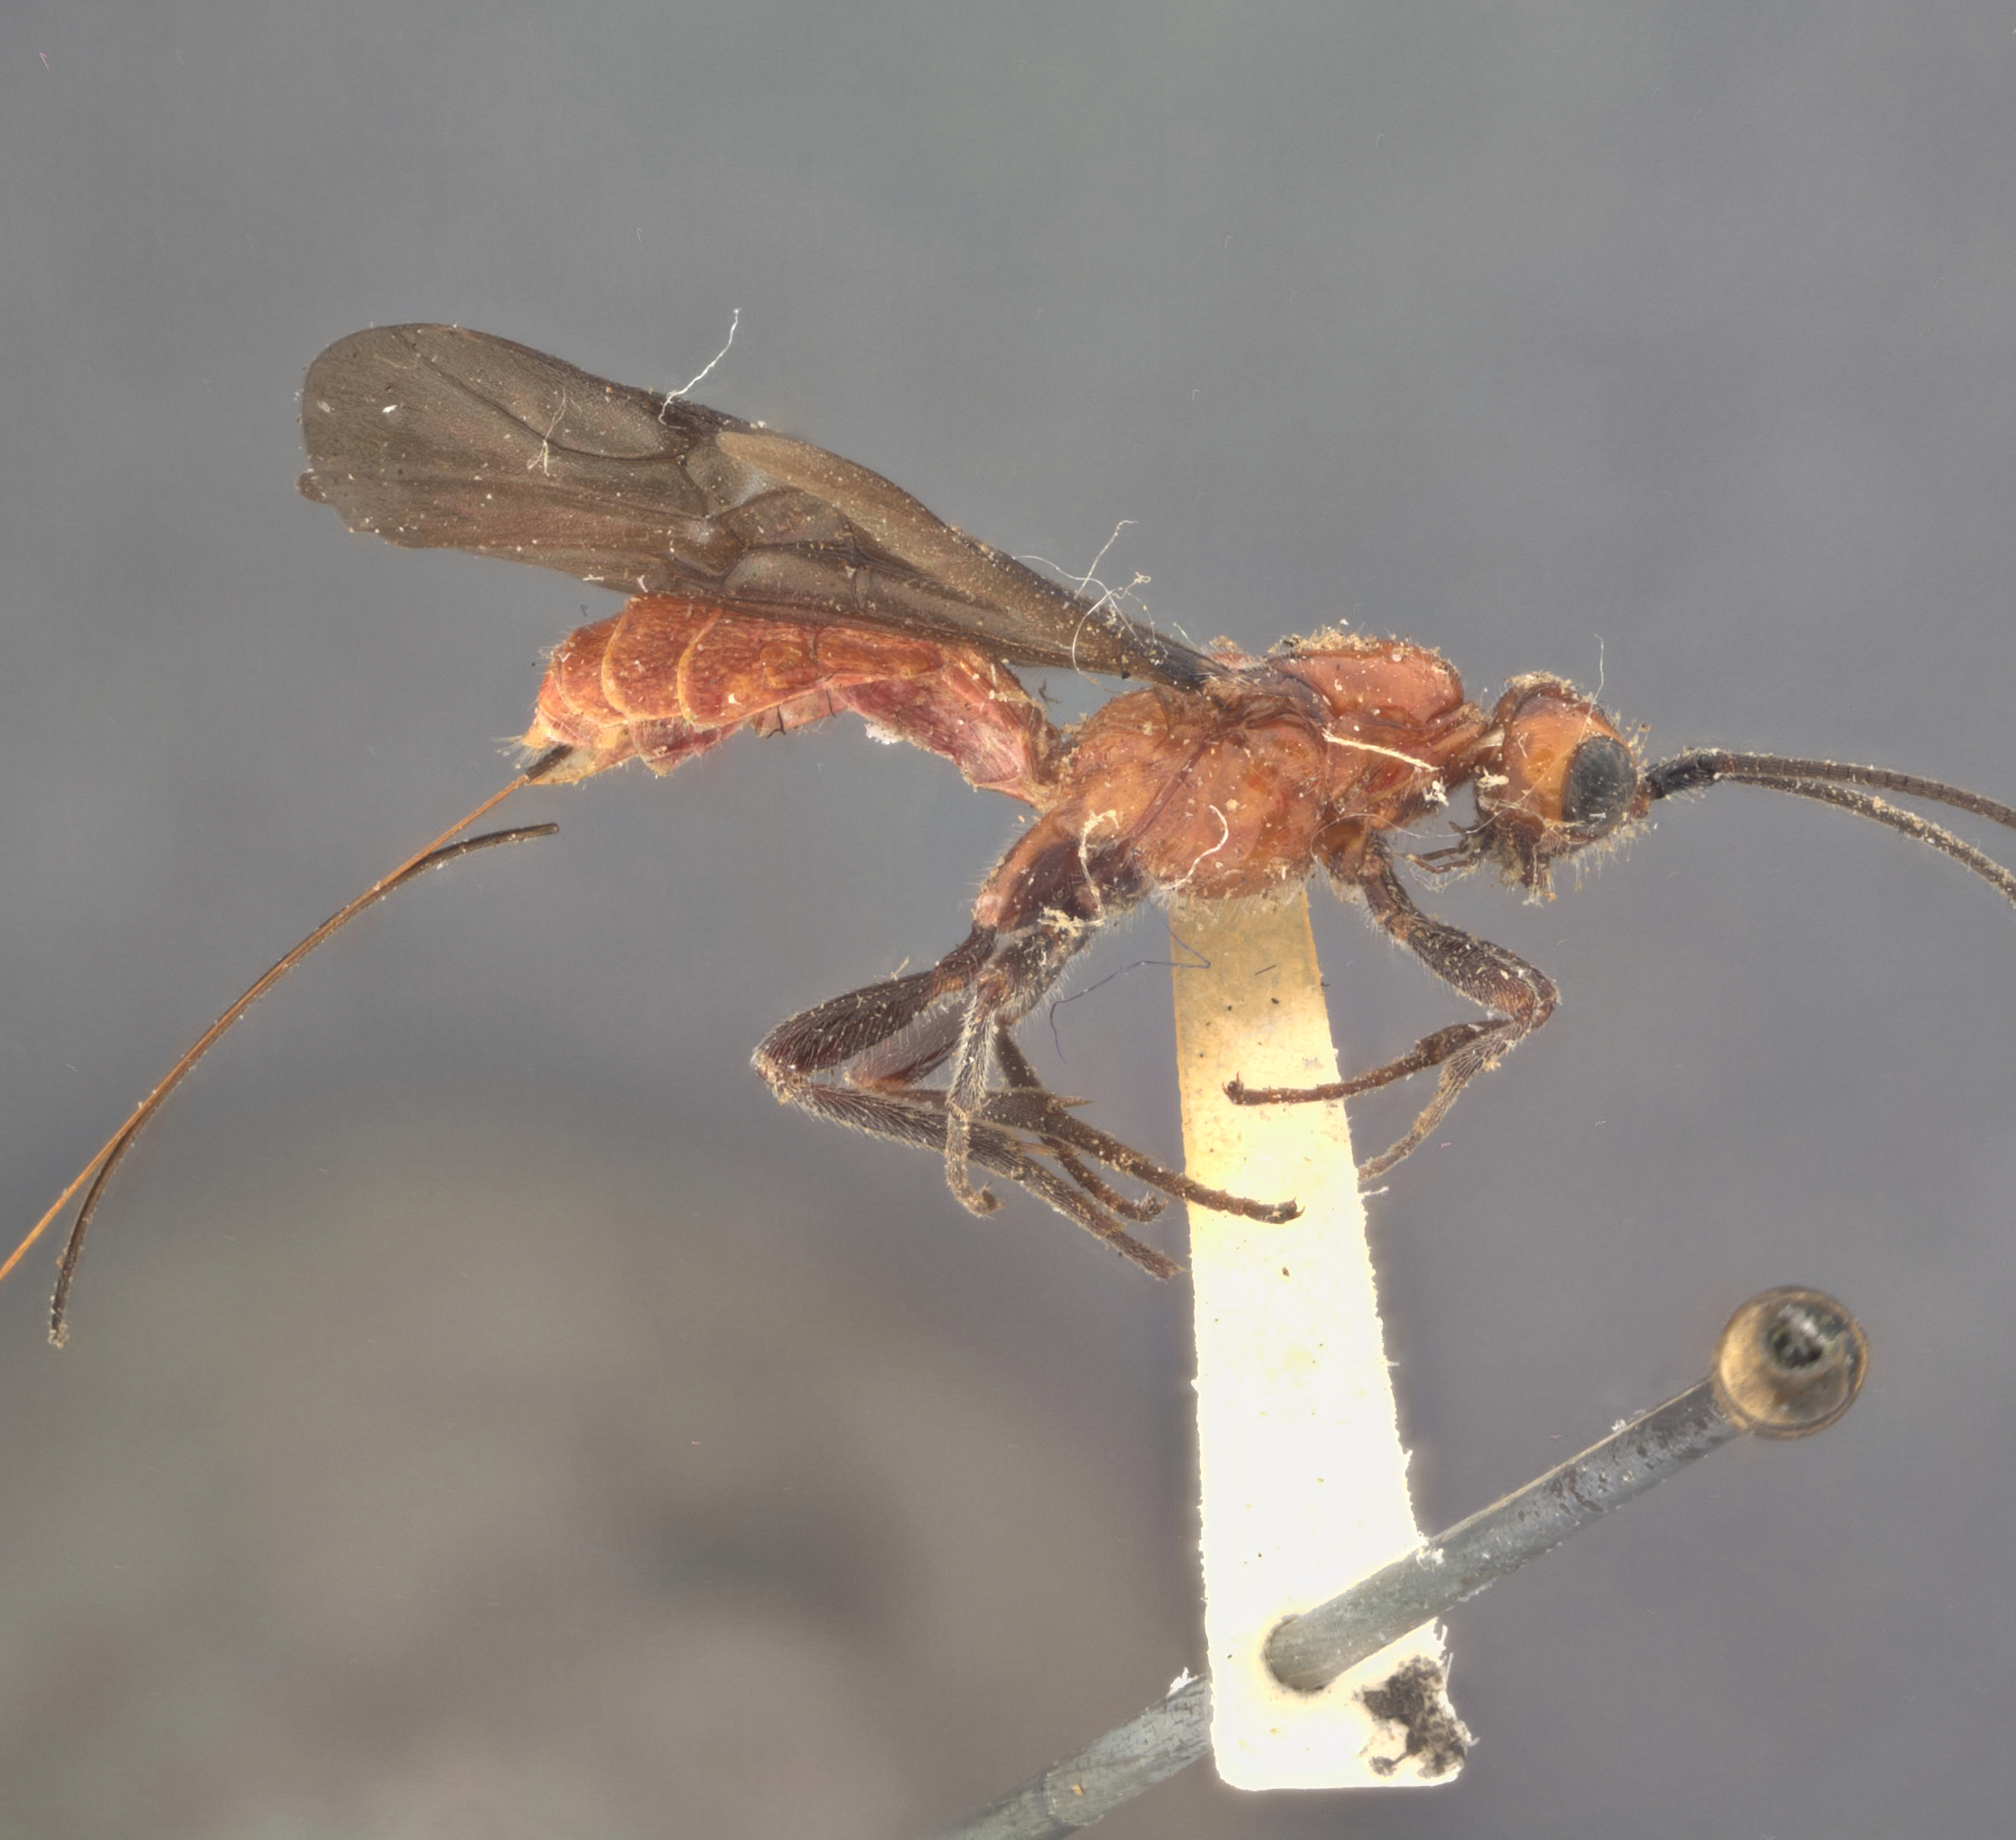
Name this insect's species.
Atanycolus femoratae
